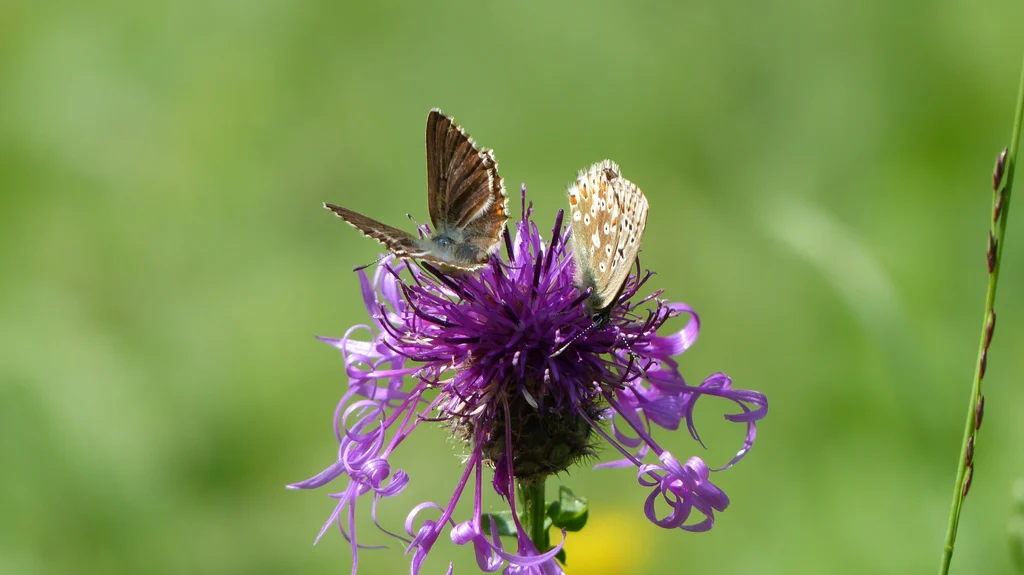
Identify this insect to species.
Lysandra coridon
